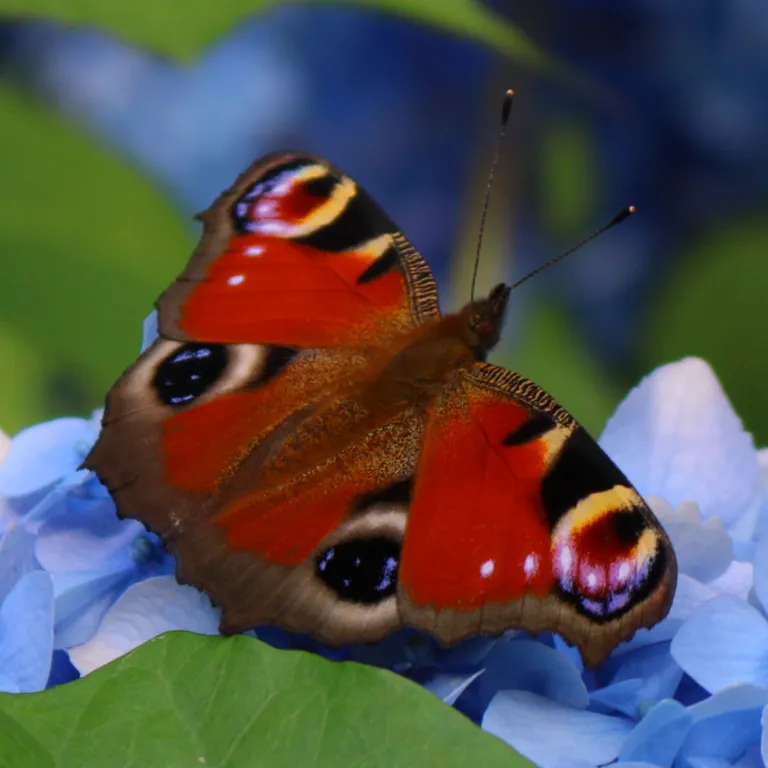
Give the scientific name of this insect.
Aglais io
